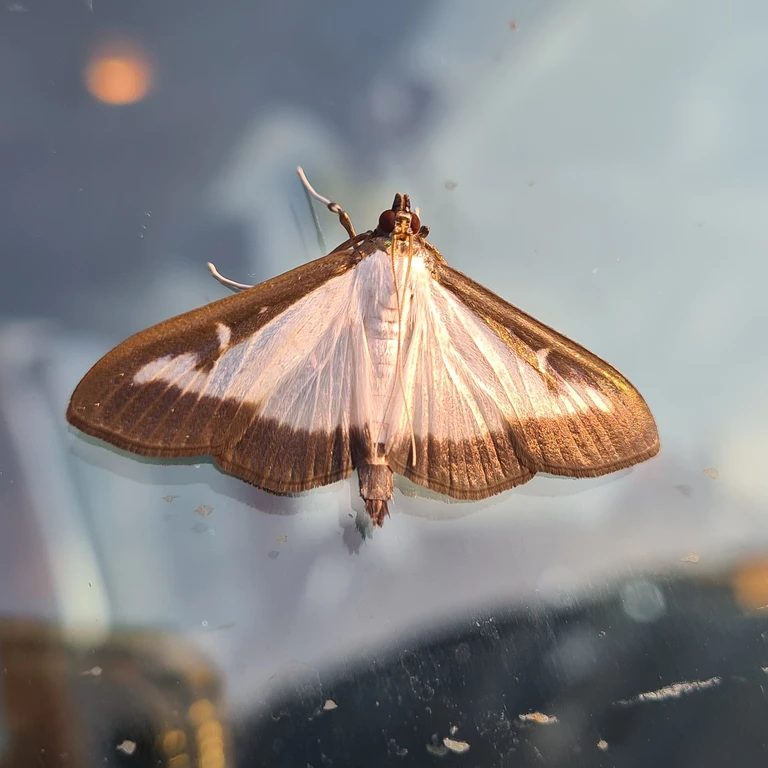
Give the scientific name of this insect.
Cydalima perspectalis
